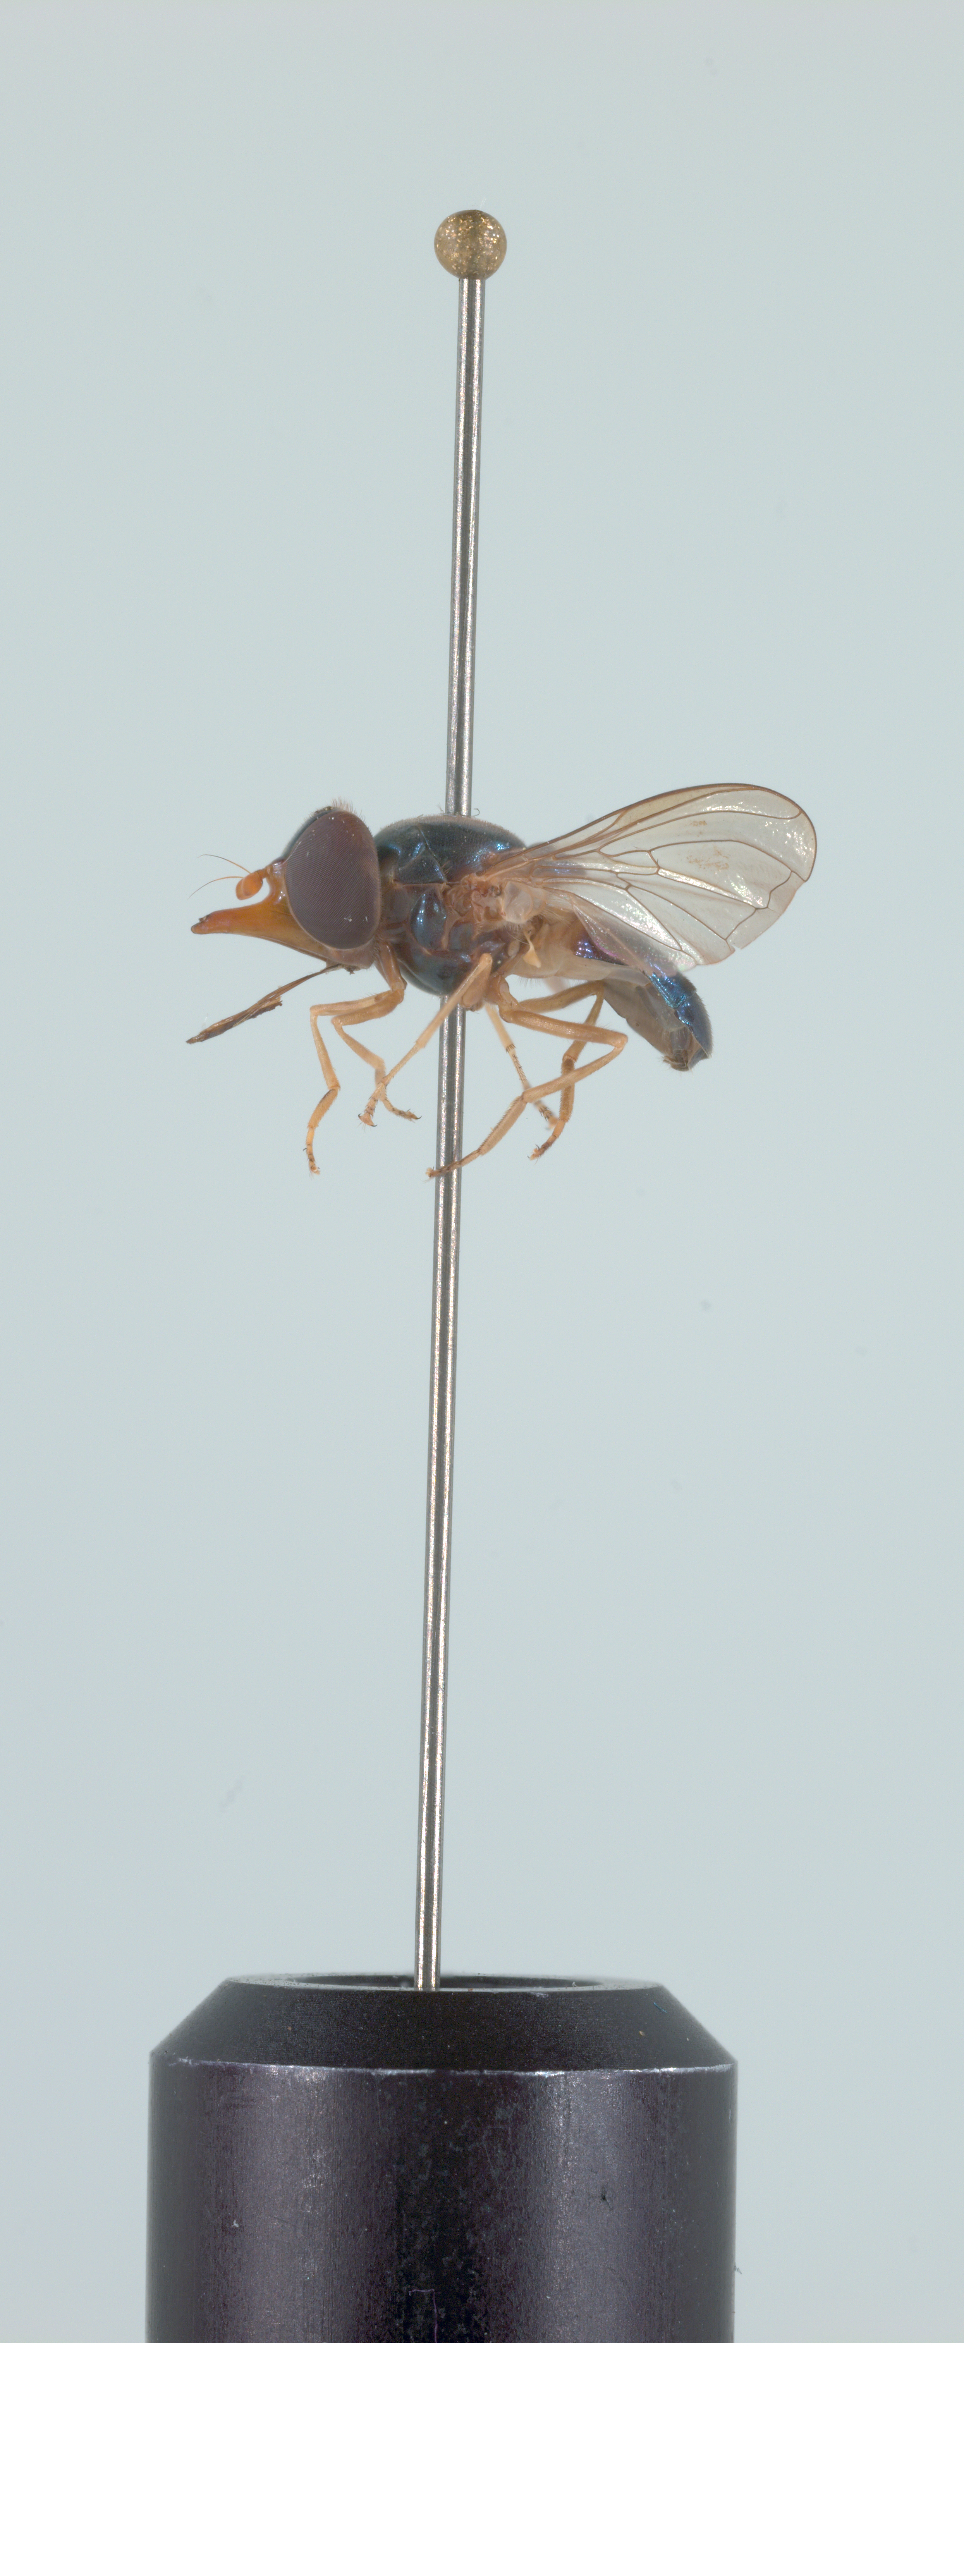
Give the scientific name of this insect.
Rhingia caerulescens
